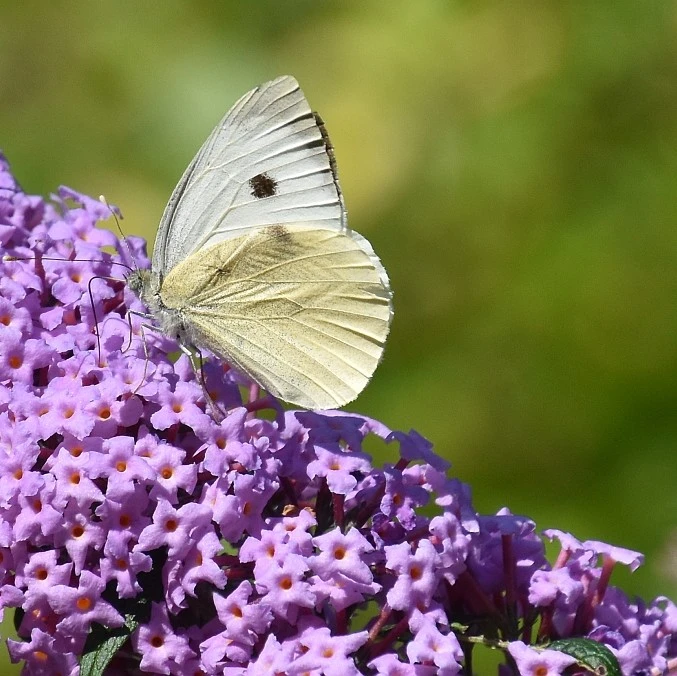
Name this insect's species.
Pieris brassicae
